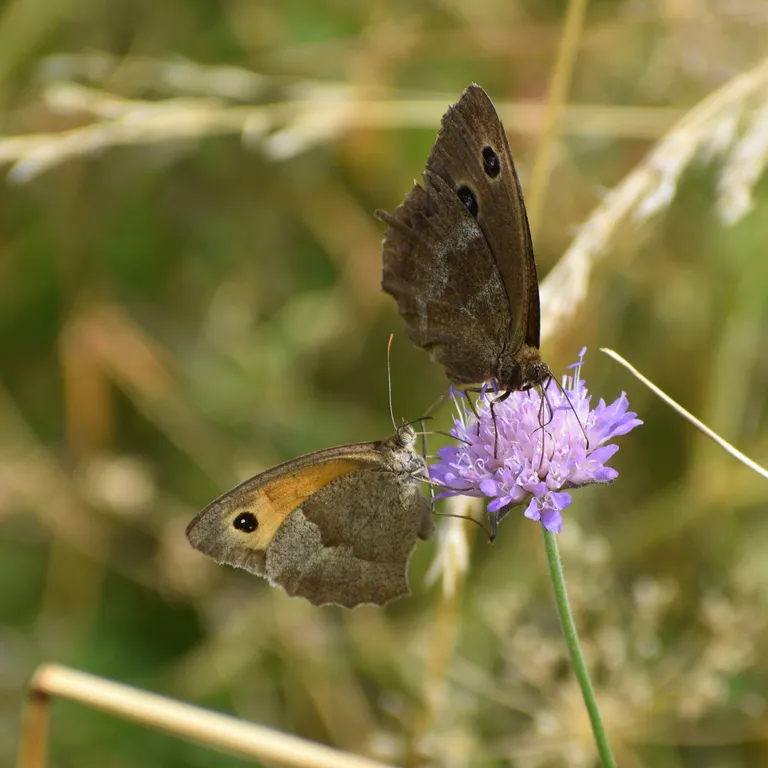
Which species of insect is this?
Minois dryas
